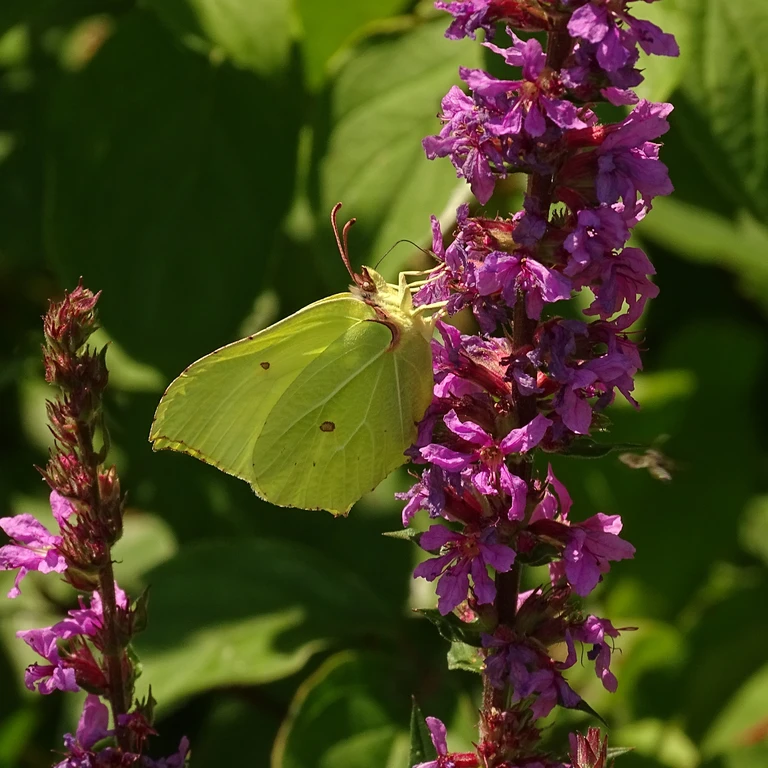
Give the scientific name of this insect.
Gonepteryx rhamni
